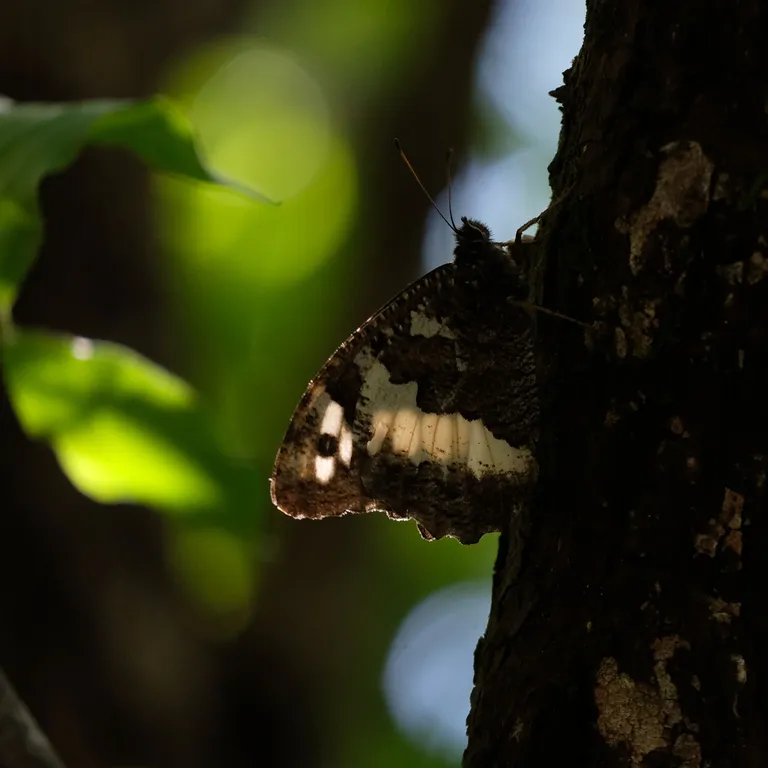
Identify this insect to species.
Brintesia circe
